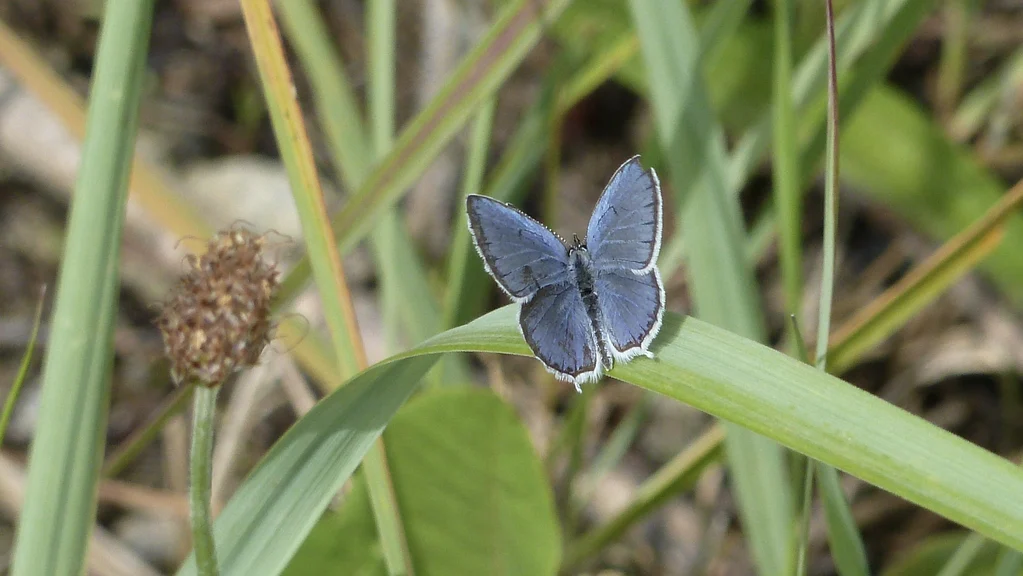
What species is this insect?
Cupido argiades (also Elkalyce argiades)
